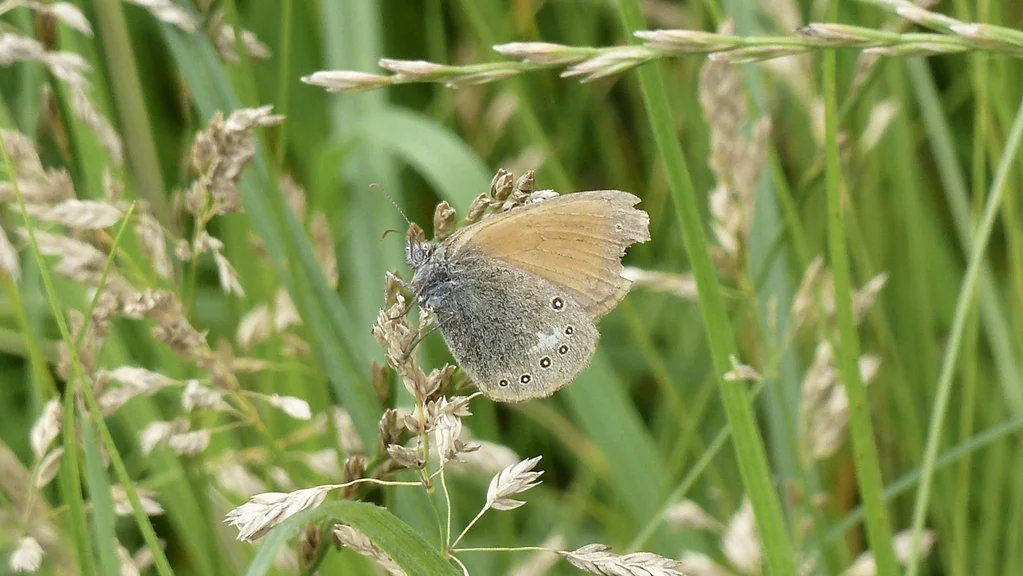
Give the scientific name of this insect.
Coenonympha glycerion (also Coenonympha iphis)
